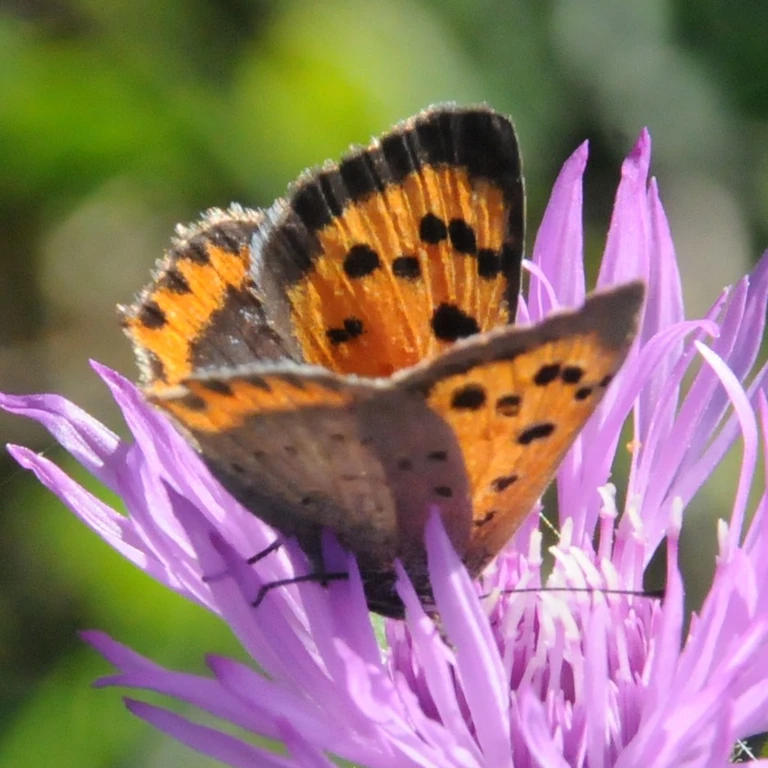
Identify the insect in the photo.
Lycaena phlaeas
